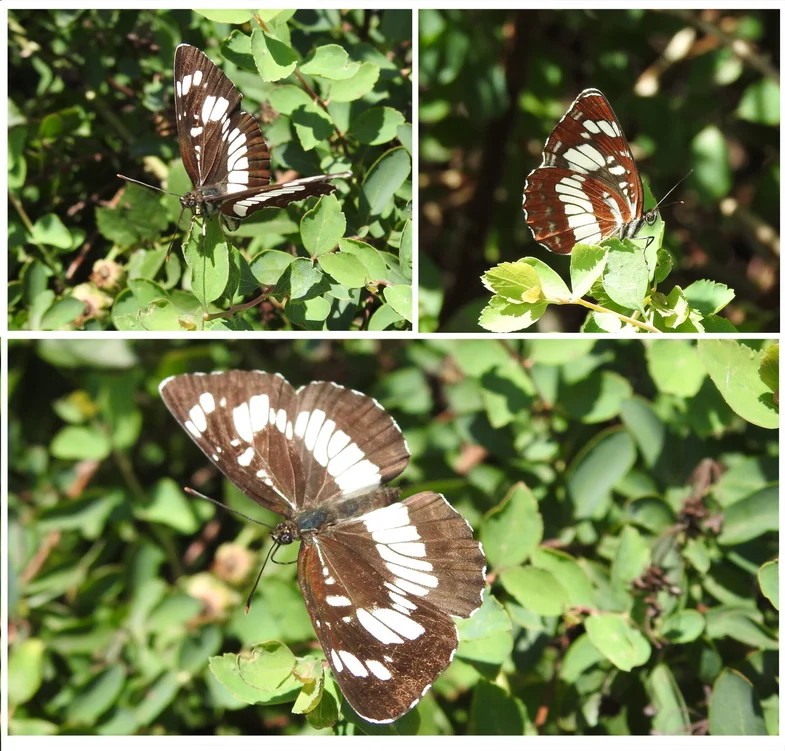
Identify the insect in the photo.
Neptis rivularis
